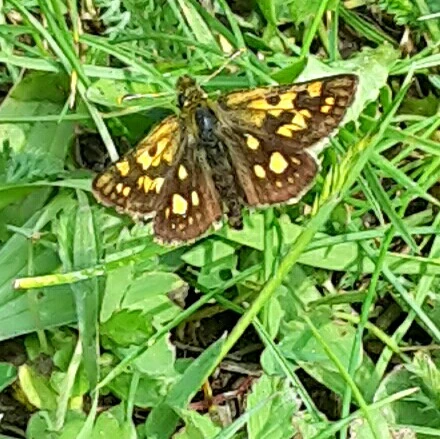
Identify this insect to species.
Carterocephalus palaemon
